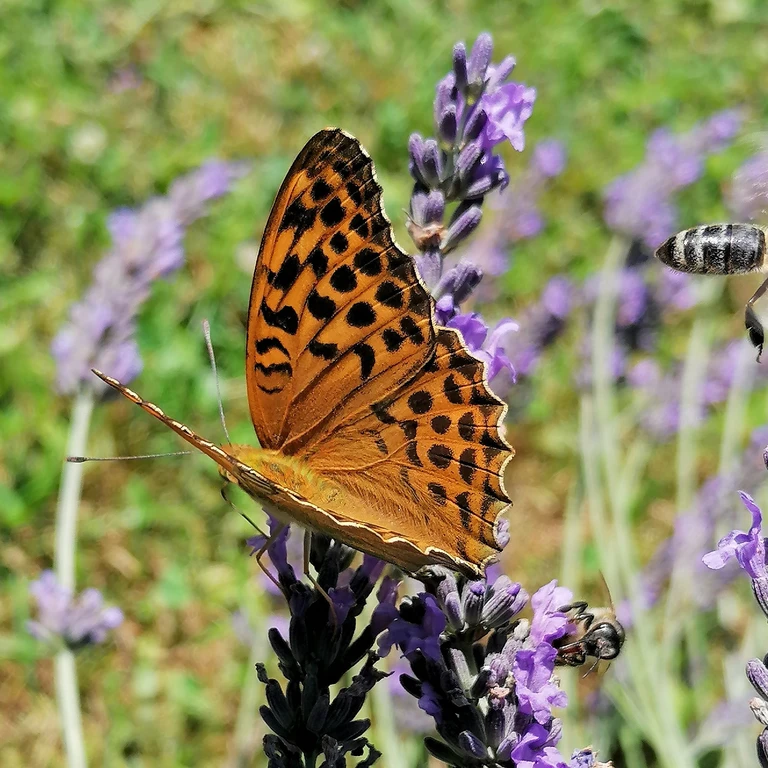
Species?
Argynnis paphia
